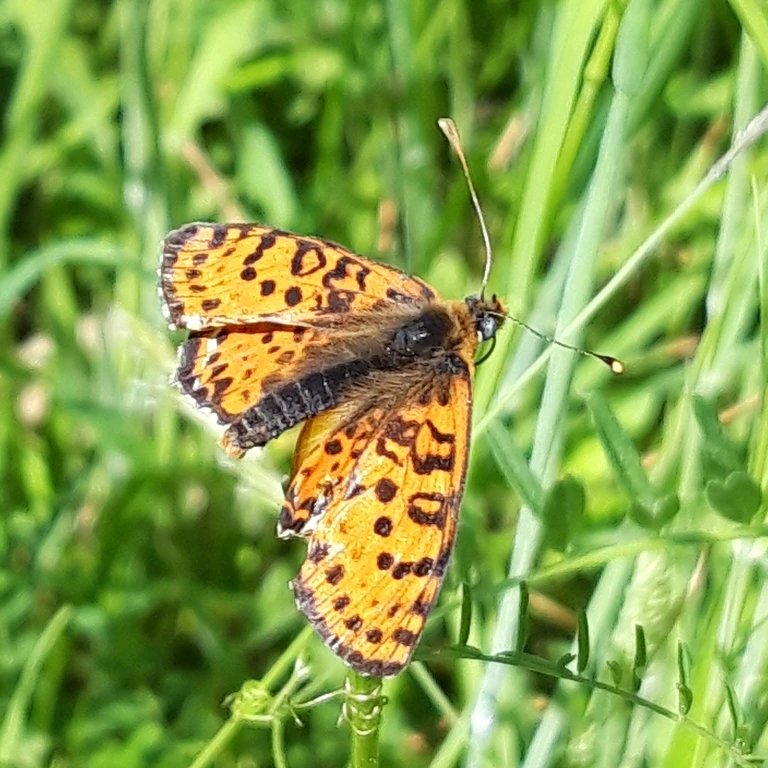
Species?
Melitaea didyma
